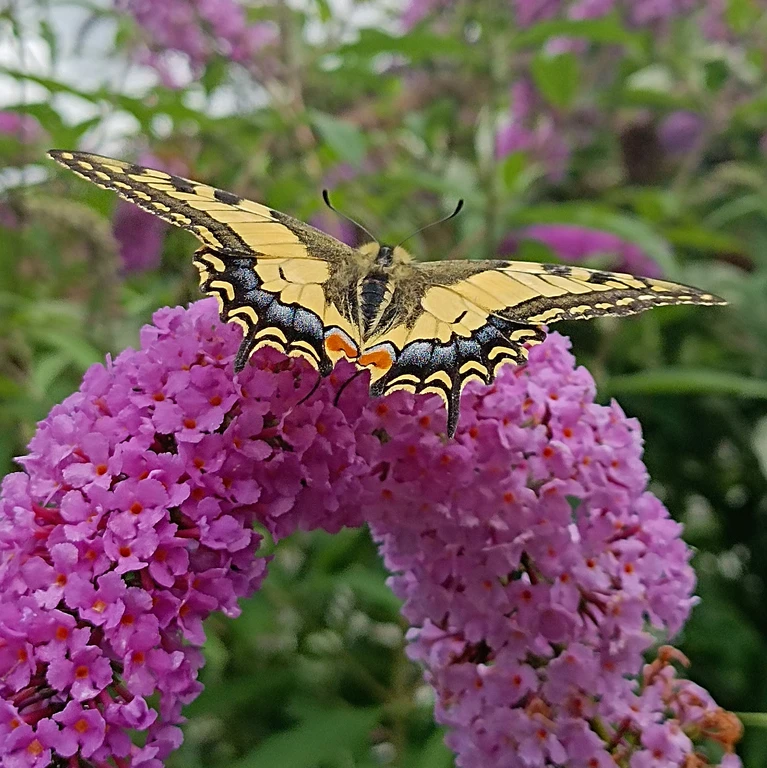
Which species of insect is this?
Papilio machaon
